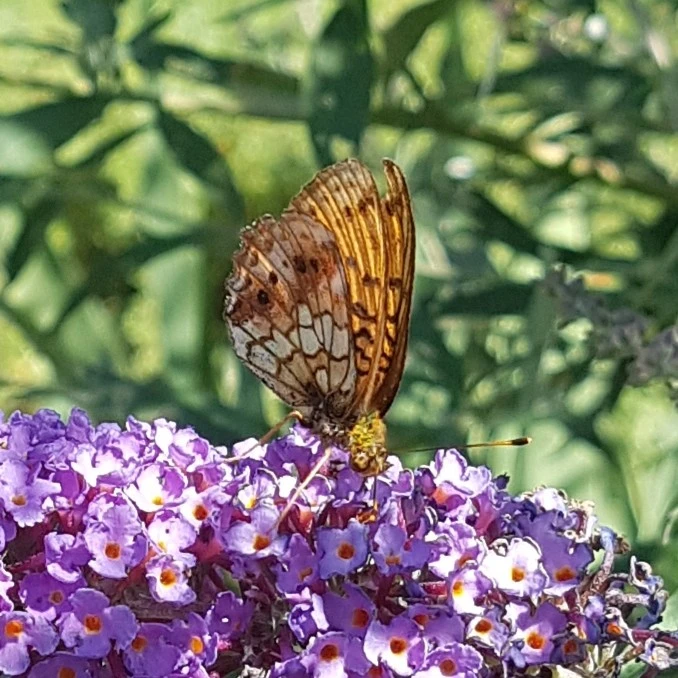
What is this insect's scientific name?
Brenthis ino
